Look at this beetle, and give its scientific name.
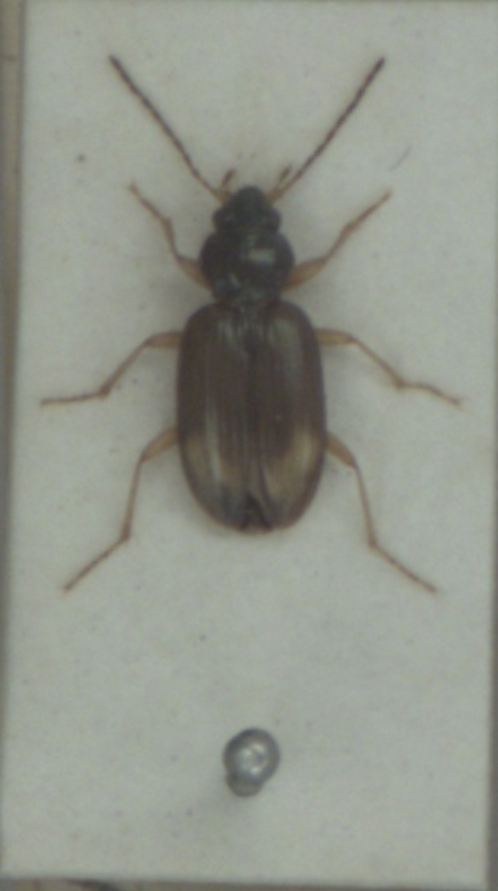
Bembidion lunatum
